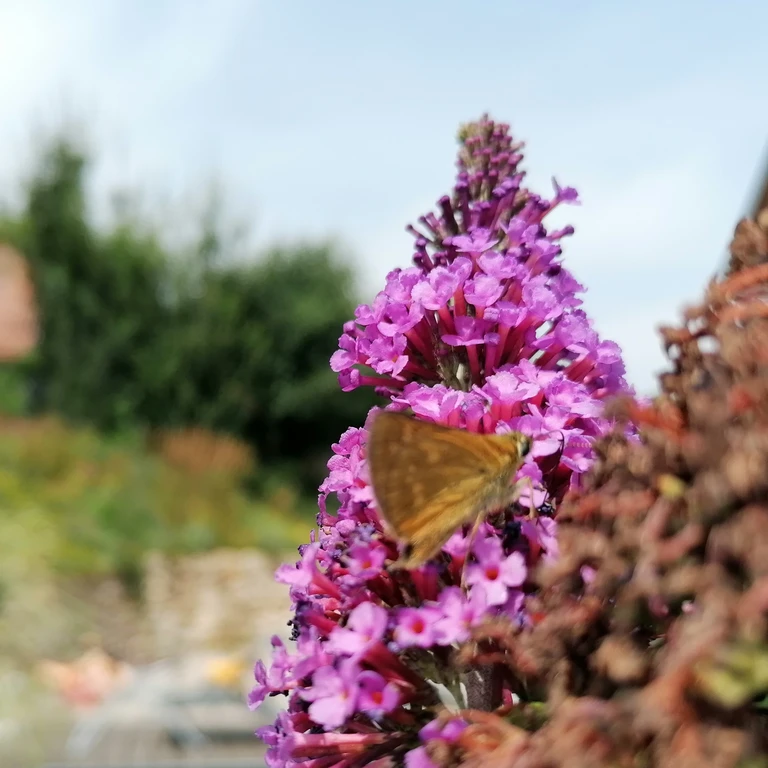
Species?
Ochlodes sylvanus (also Ochlodes venata)
